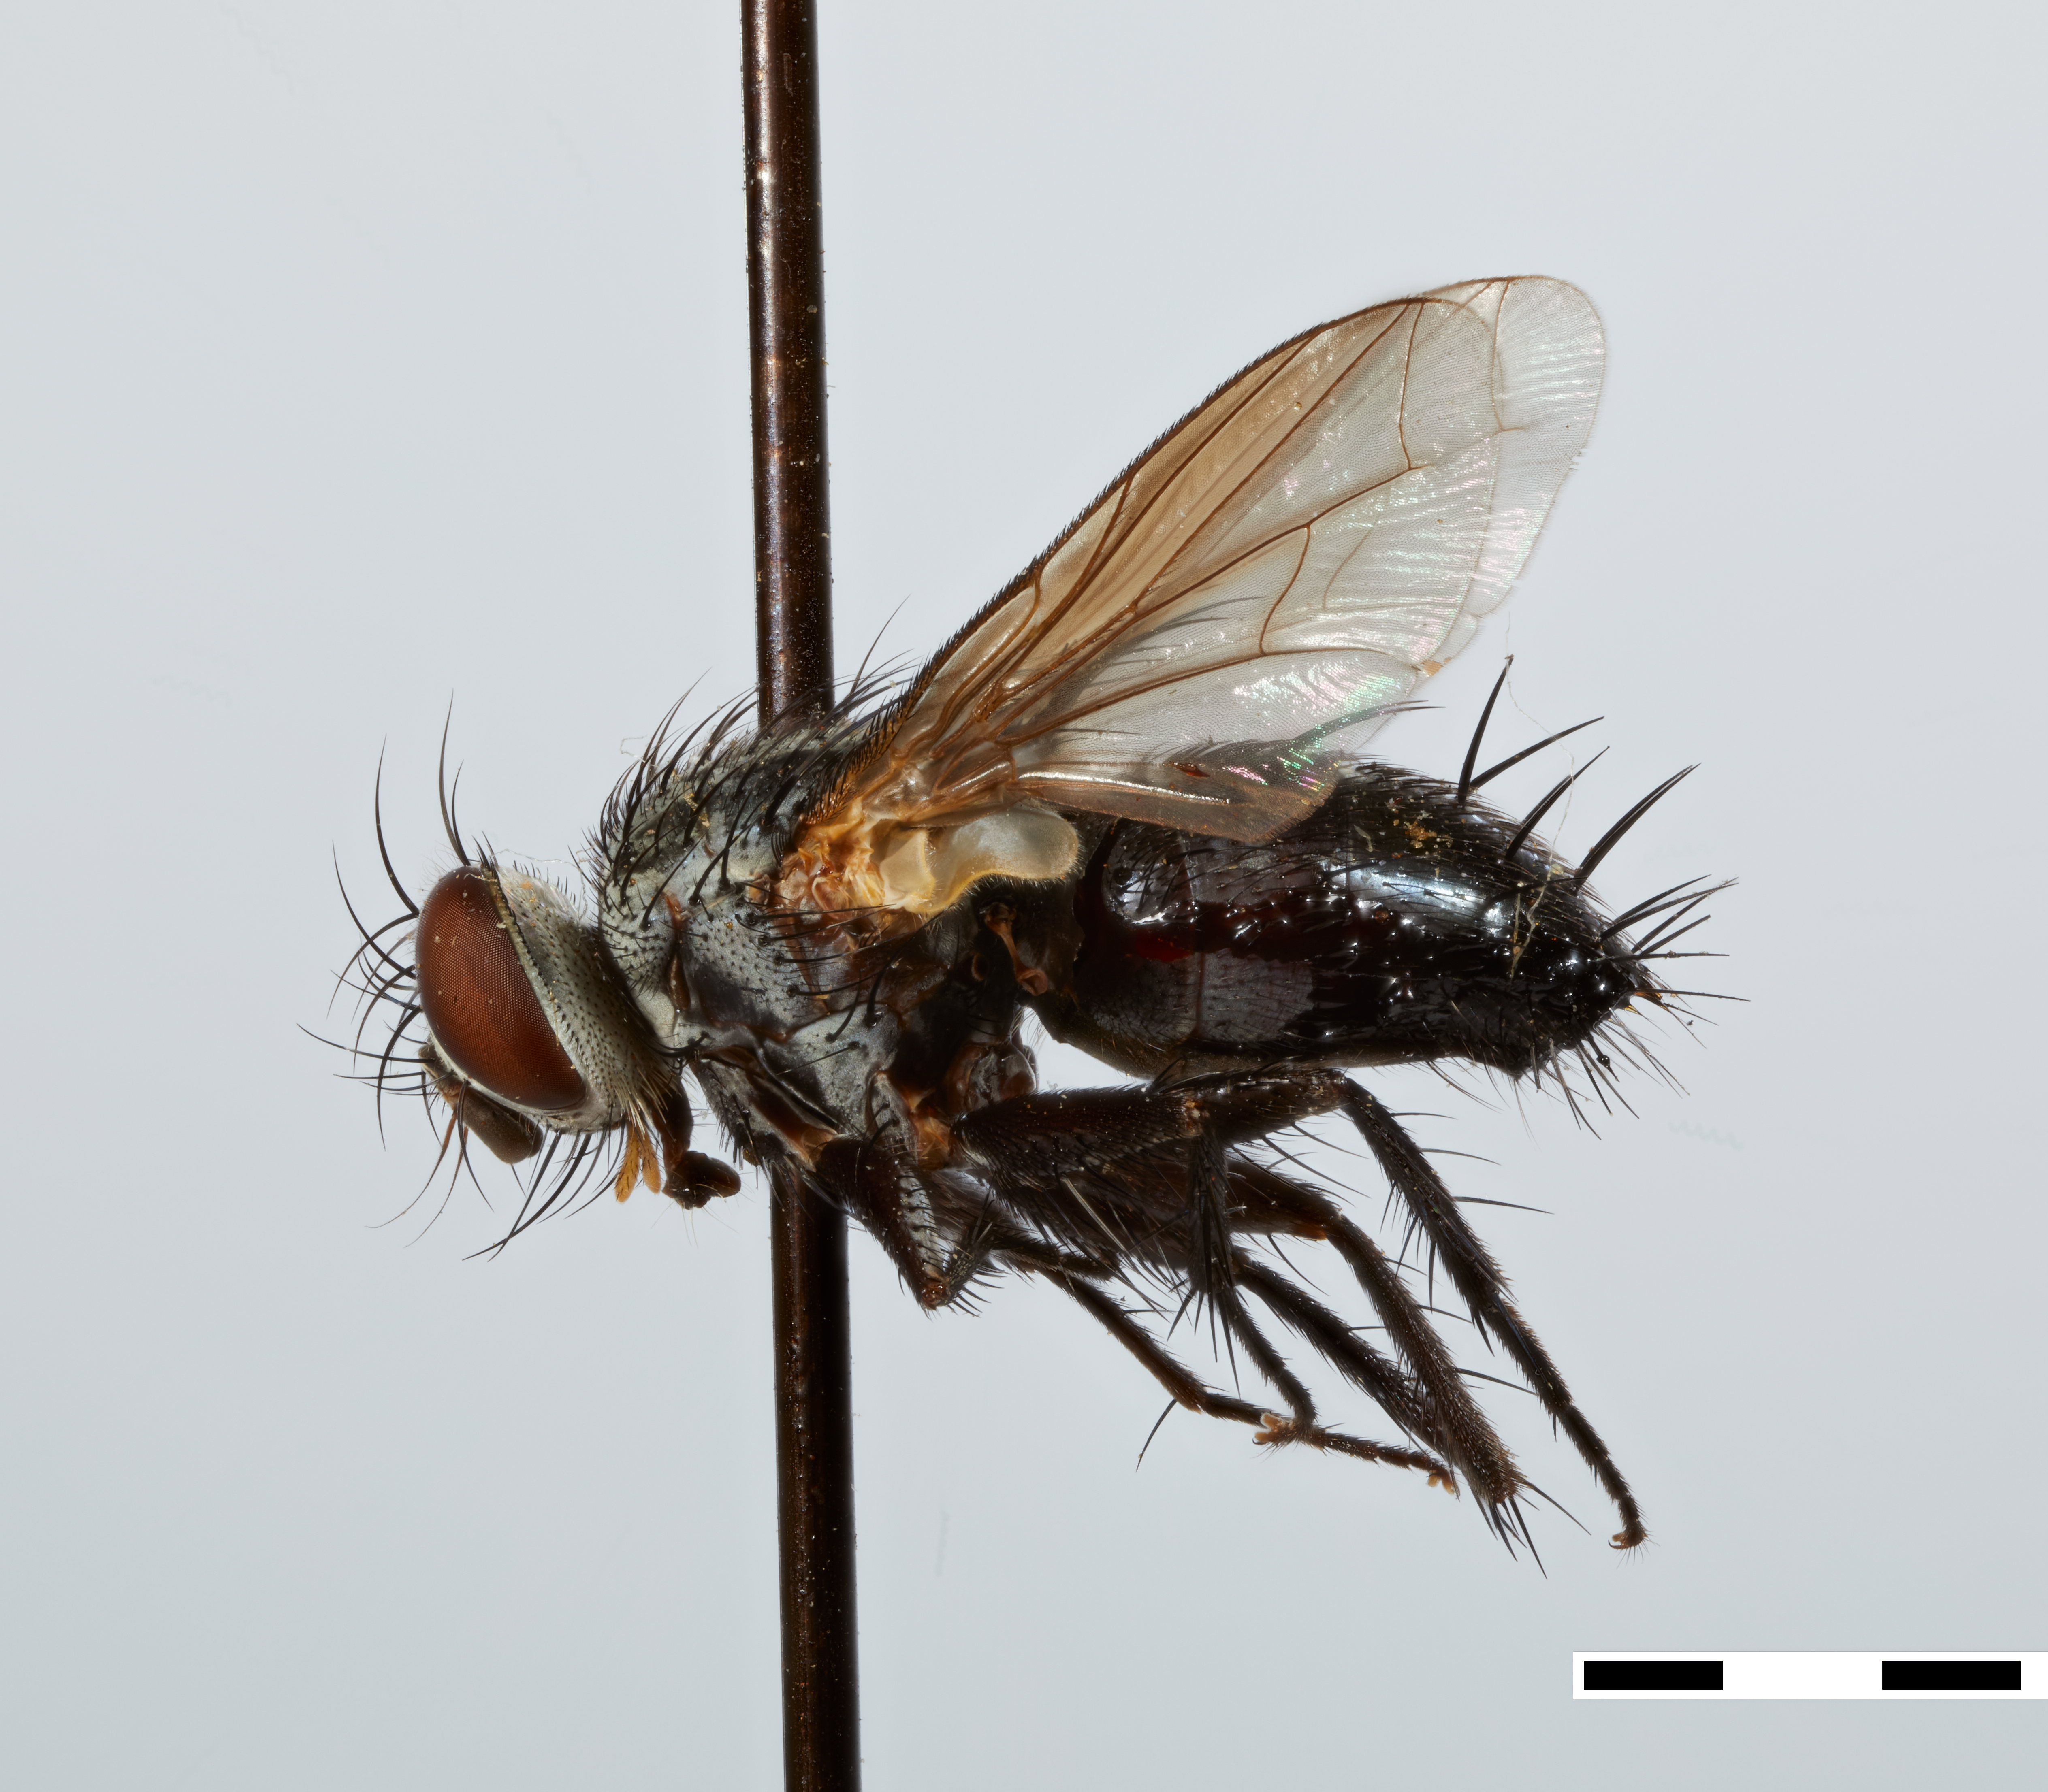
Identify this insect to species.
Xenoplagia setosa
